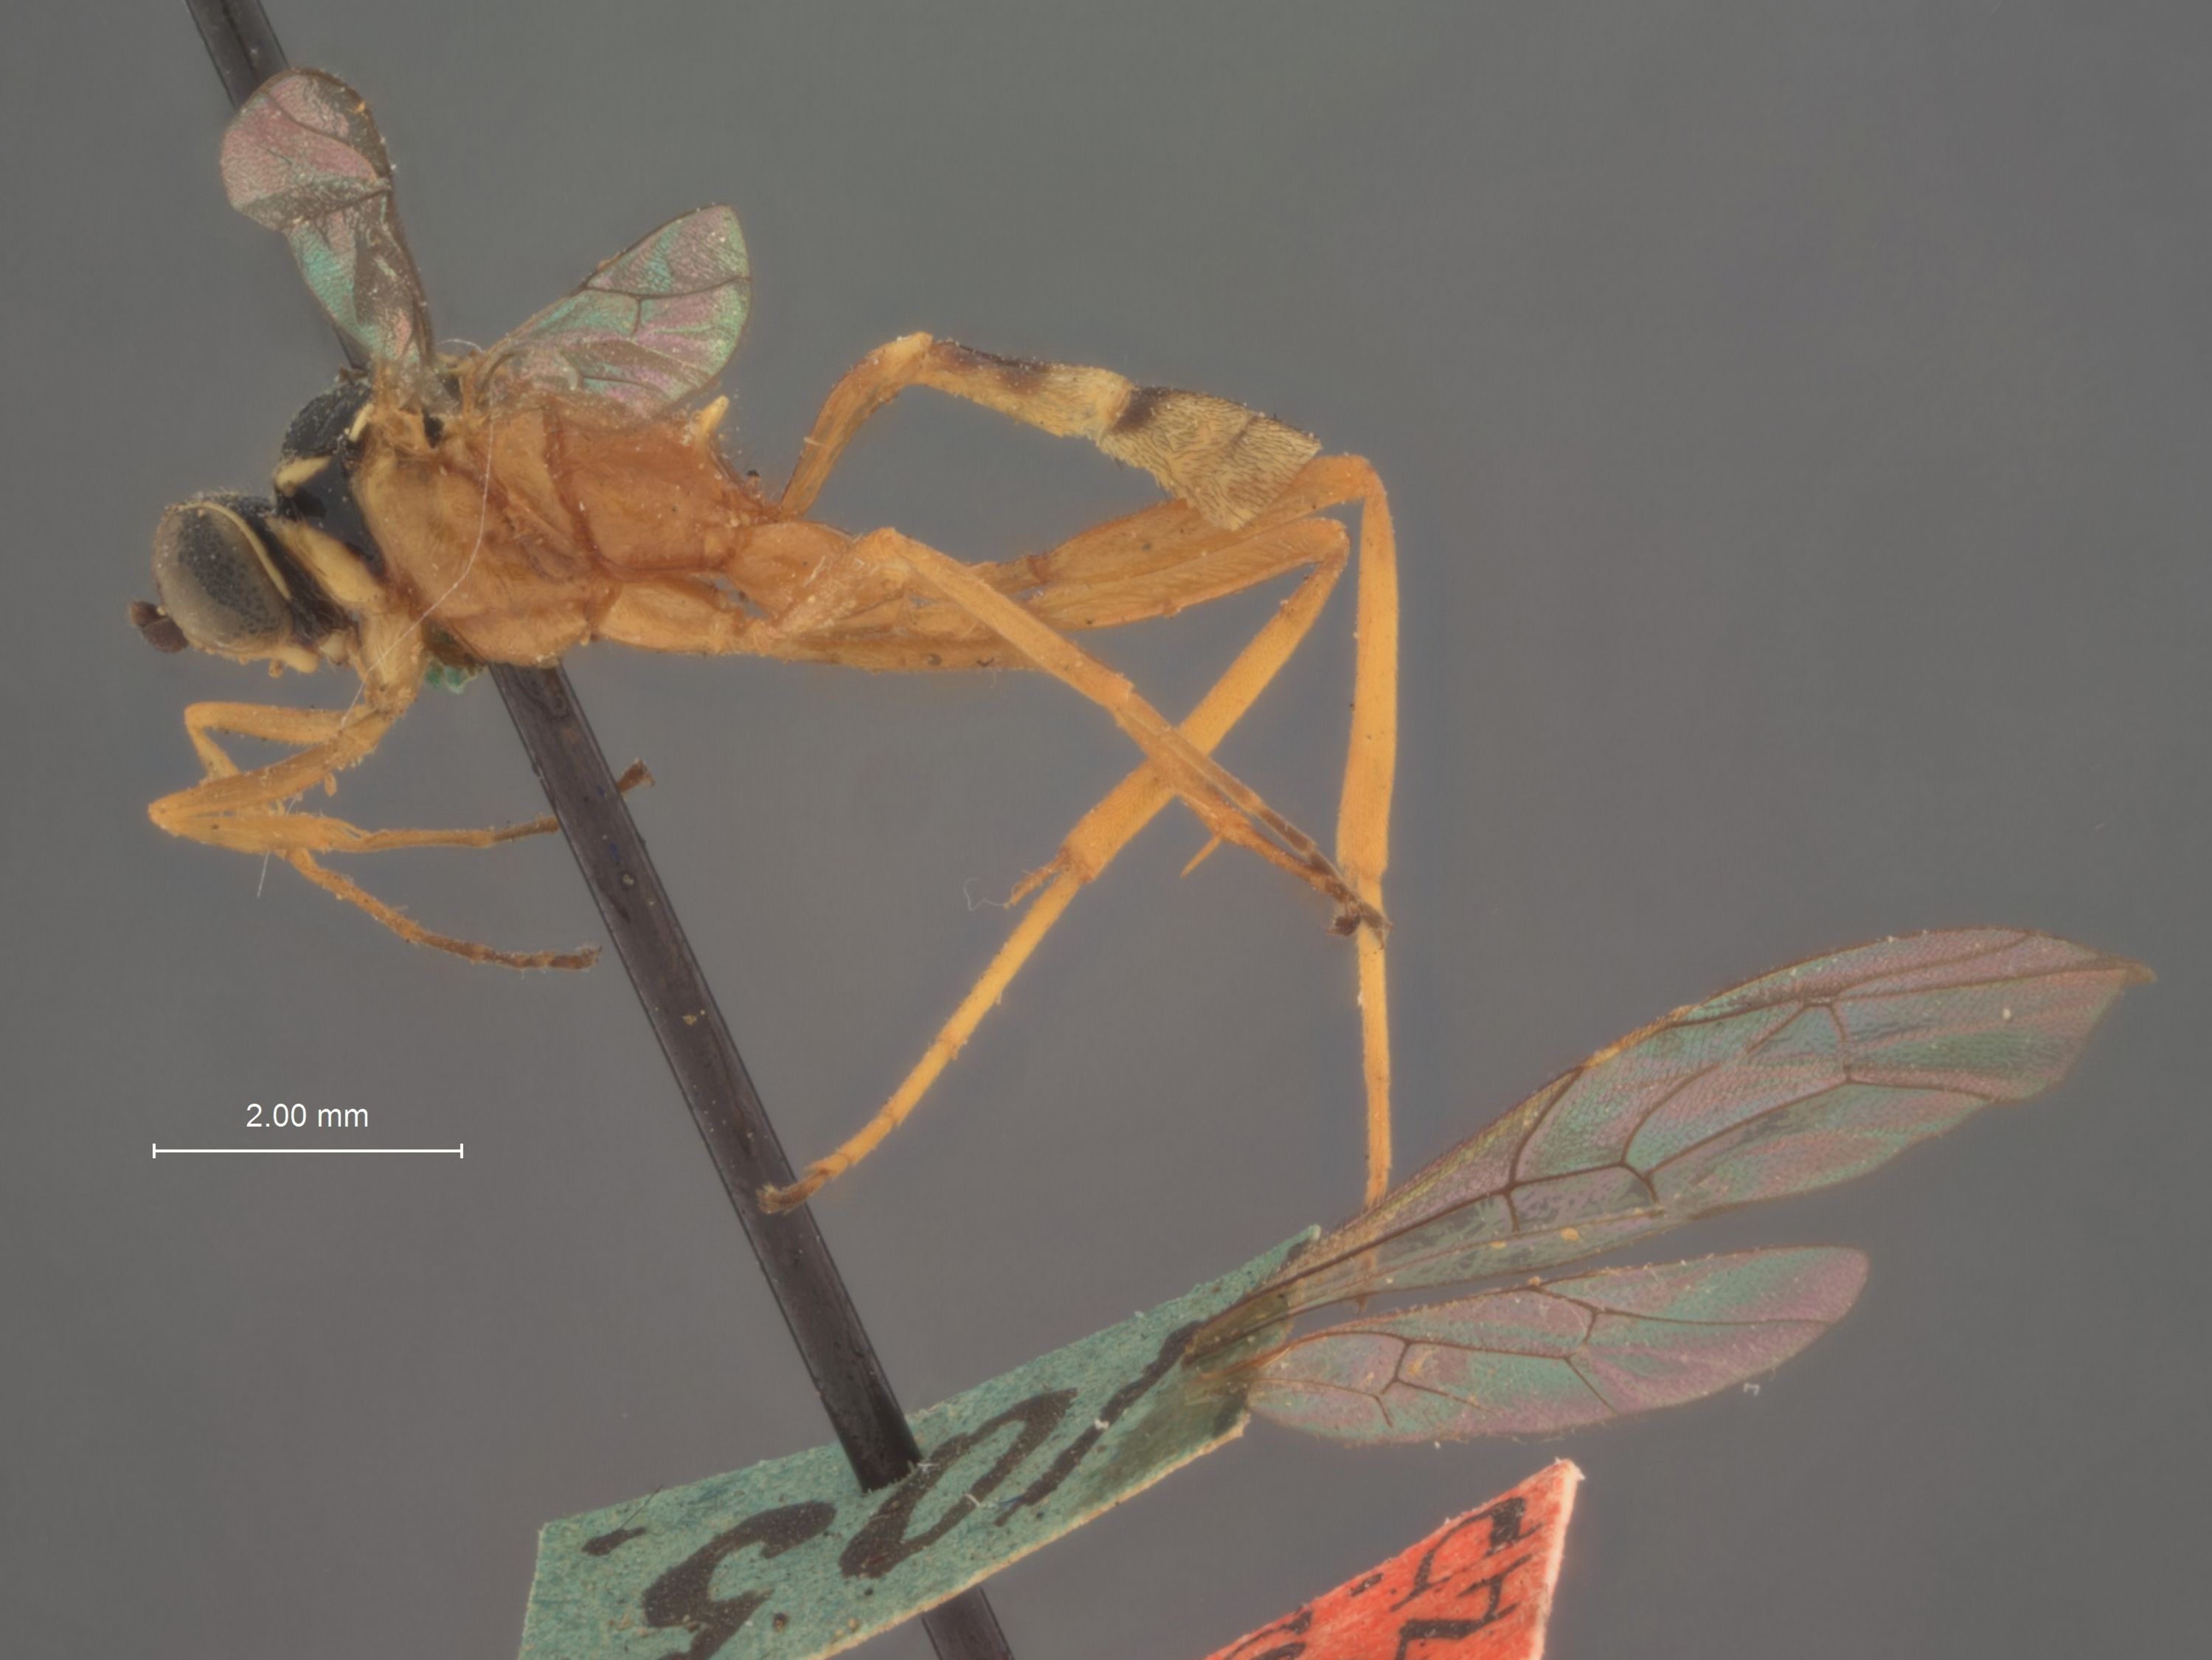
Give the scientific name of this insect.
Polycyrtus confusus
